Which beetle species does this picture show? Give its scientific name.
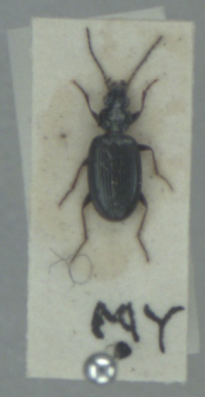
Bembidion atrocaeruleum
